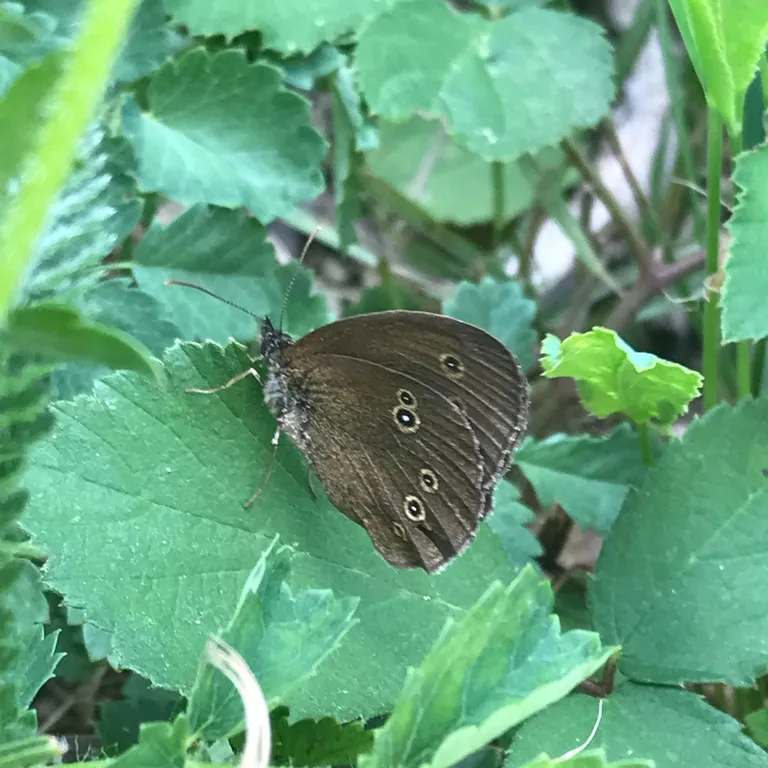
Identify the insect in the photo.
Aphantopus hyperantus
